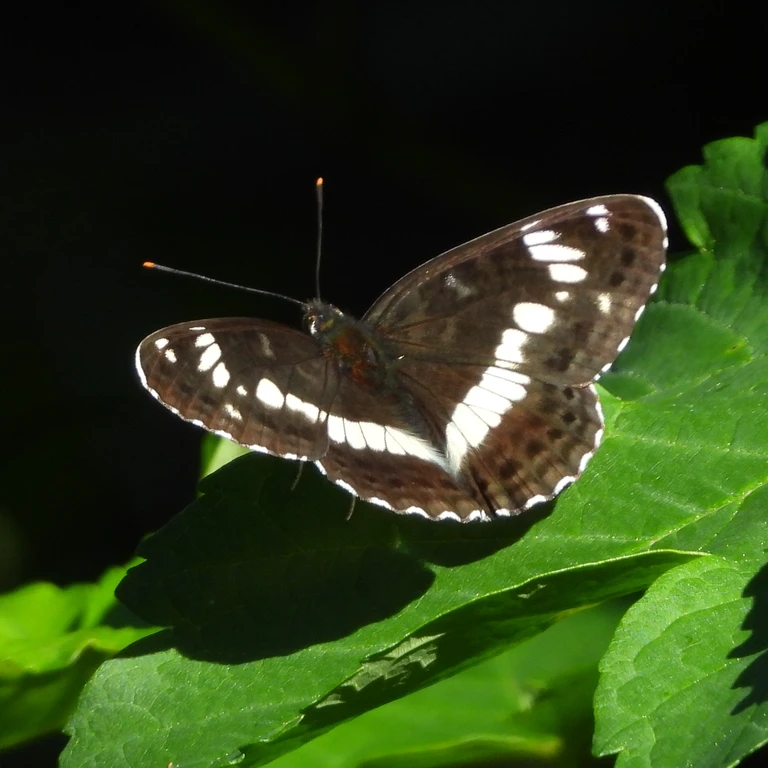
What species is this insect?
Limenitis camilla (also Ladoga camilla)
